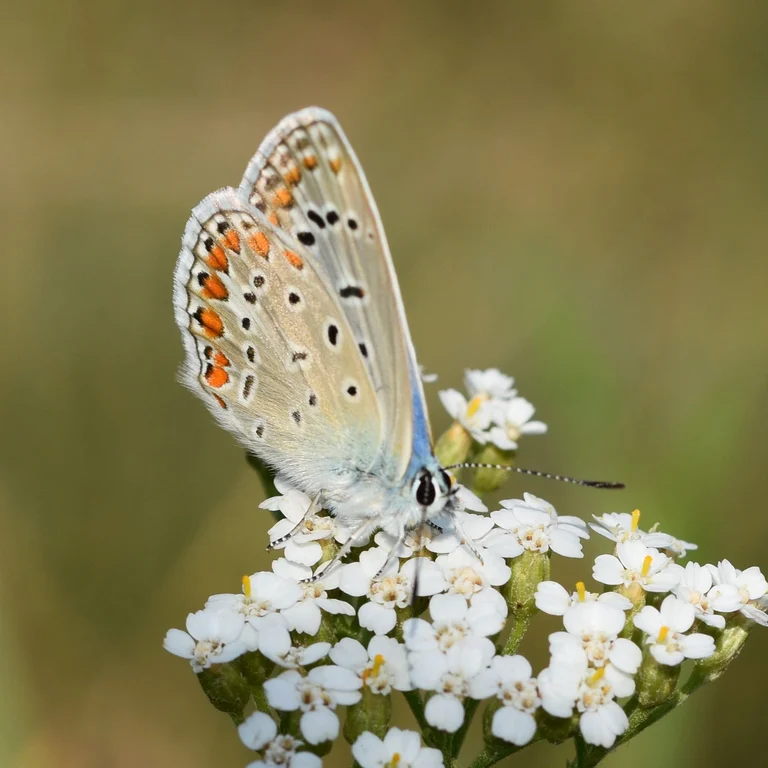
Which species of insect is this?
Polyommatus icarus
